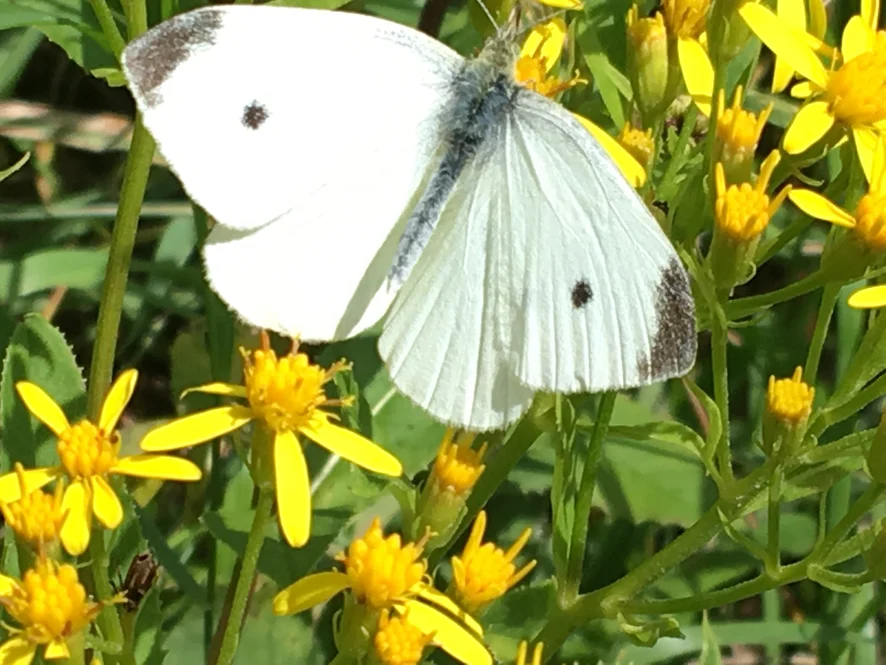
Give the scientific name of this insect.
Pieris rapae
